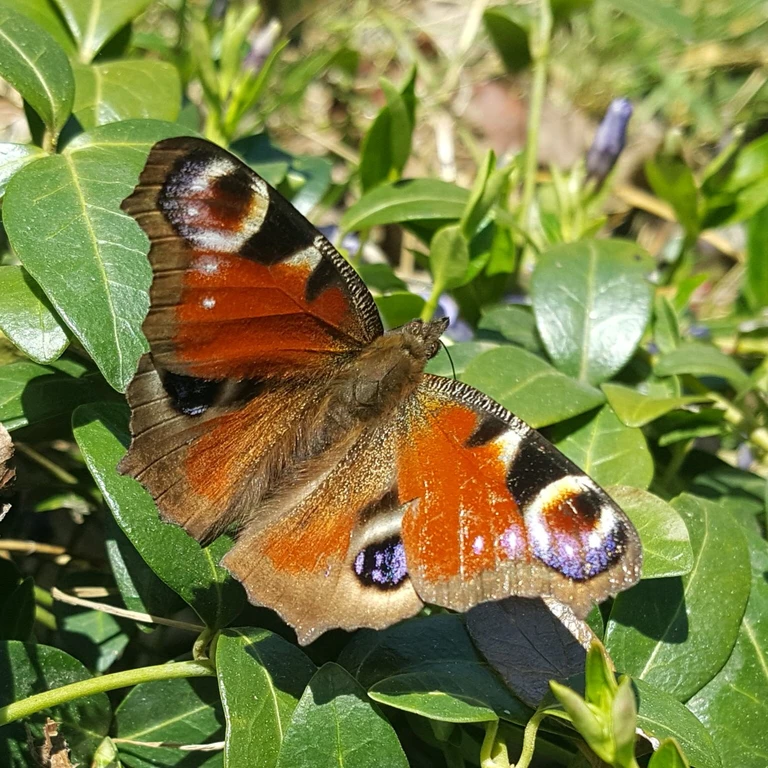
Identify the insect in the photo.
Aglais io
